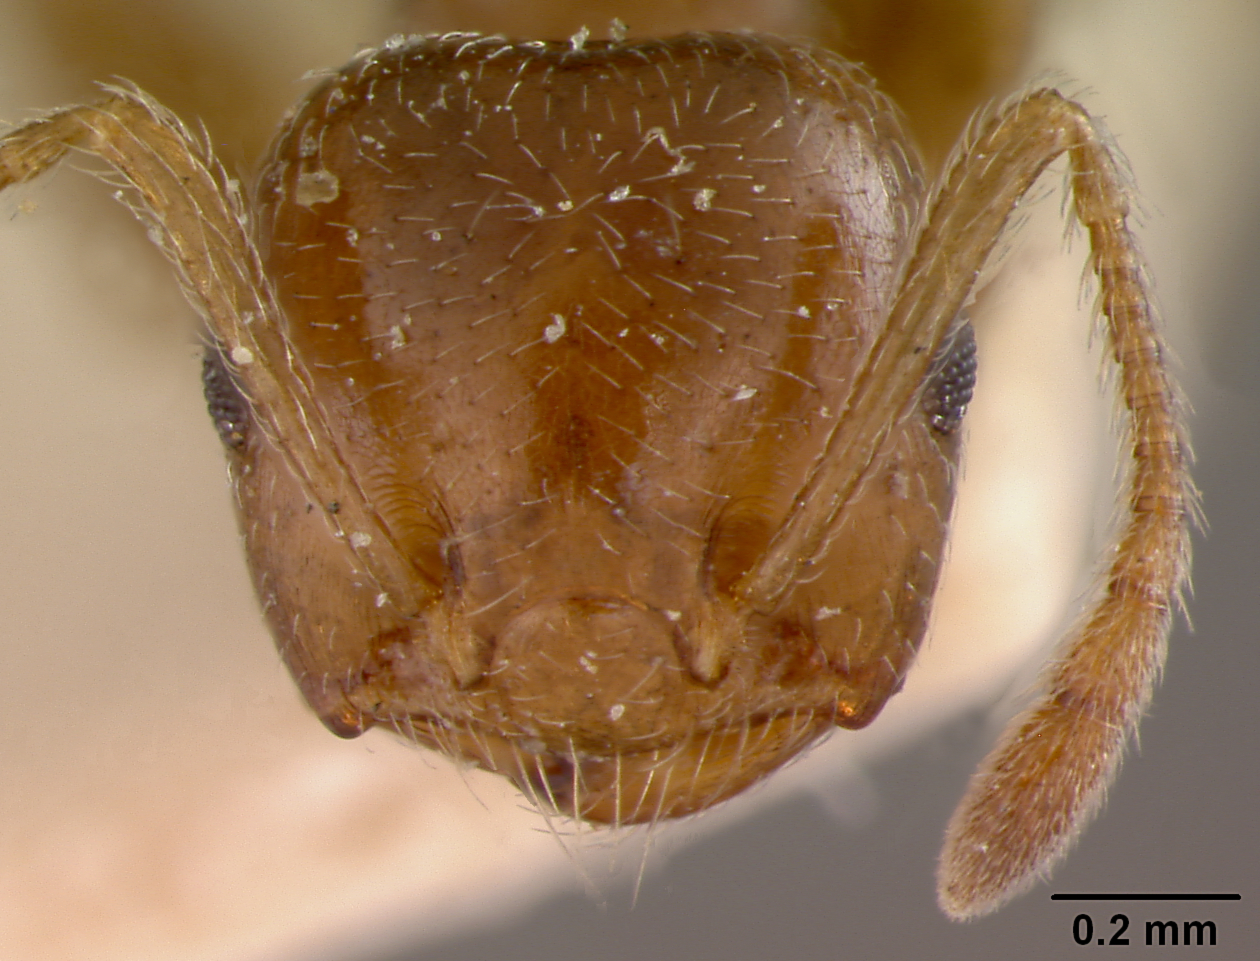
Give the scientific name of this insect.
Crematogaster sewellei
